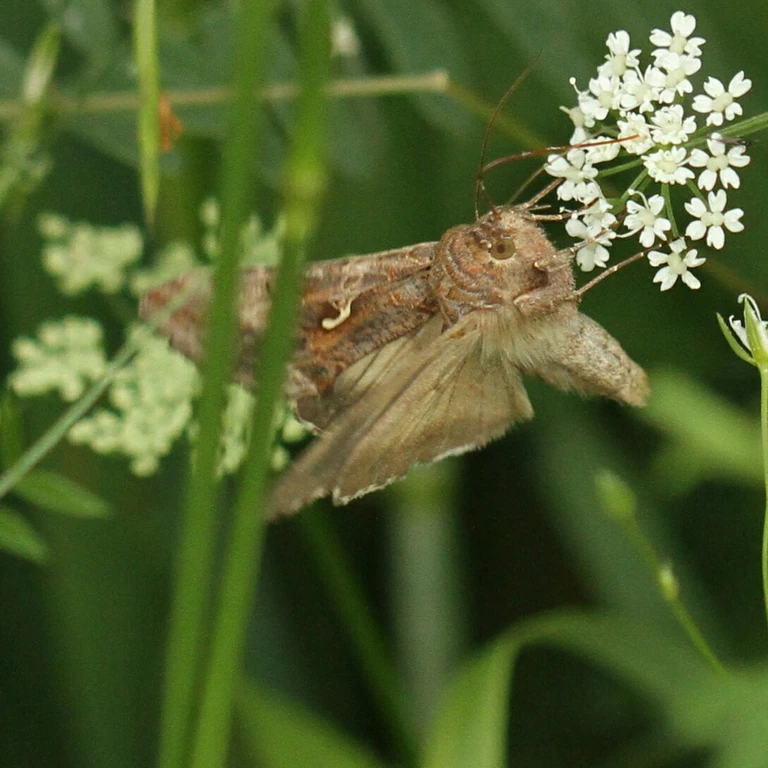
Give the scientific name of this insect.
Autographa gamma
